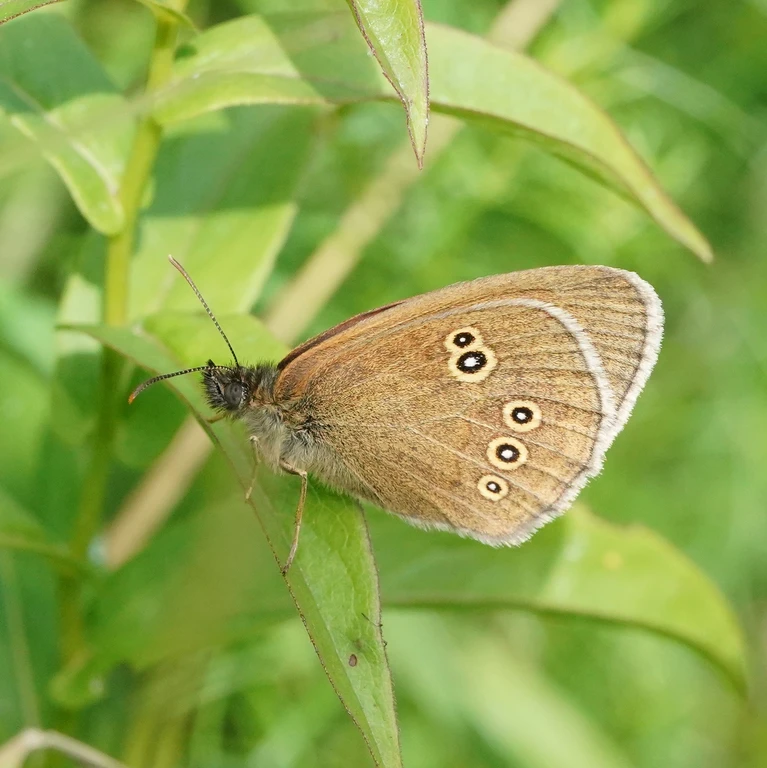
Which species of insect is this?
Aphantopus hyperantus
